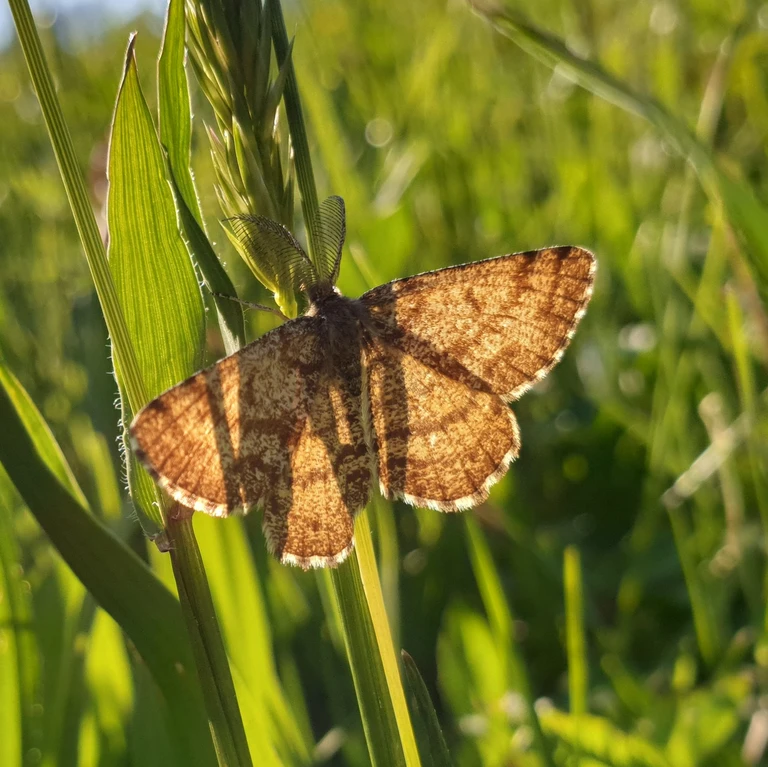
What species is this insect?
Ematurga atomaria
